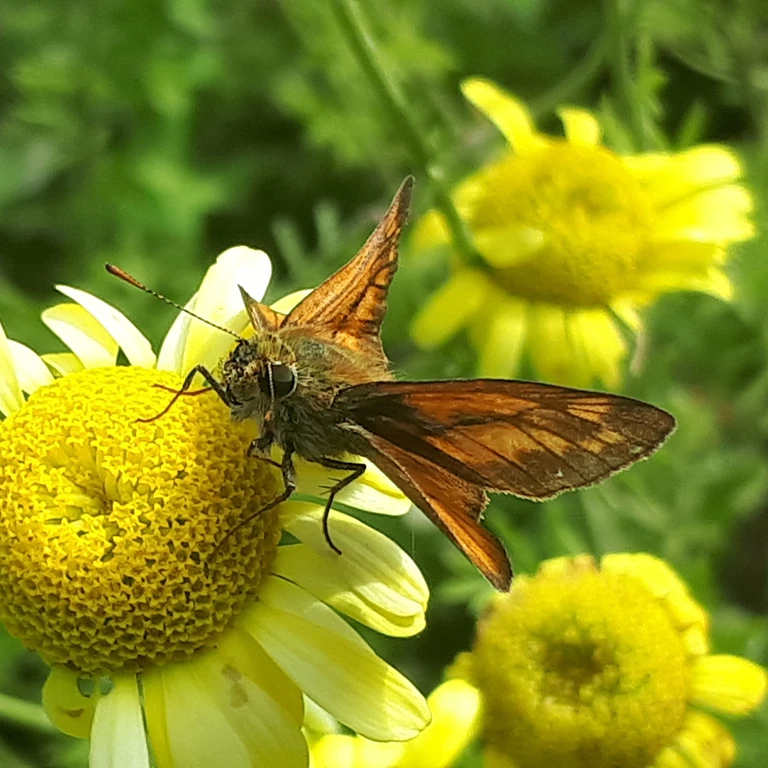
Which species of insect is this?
Ochlodes sylvanus (also Ochlodes venata)
